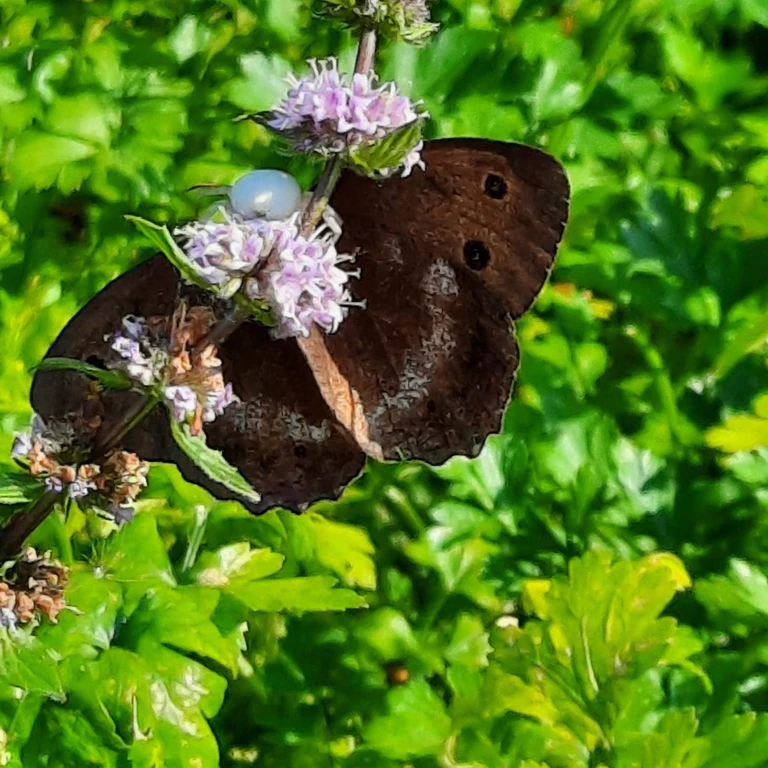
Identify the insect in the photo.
Minois dryas
